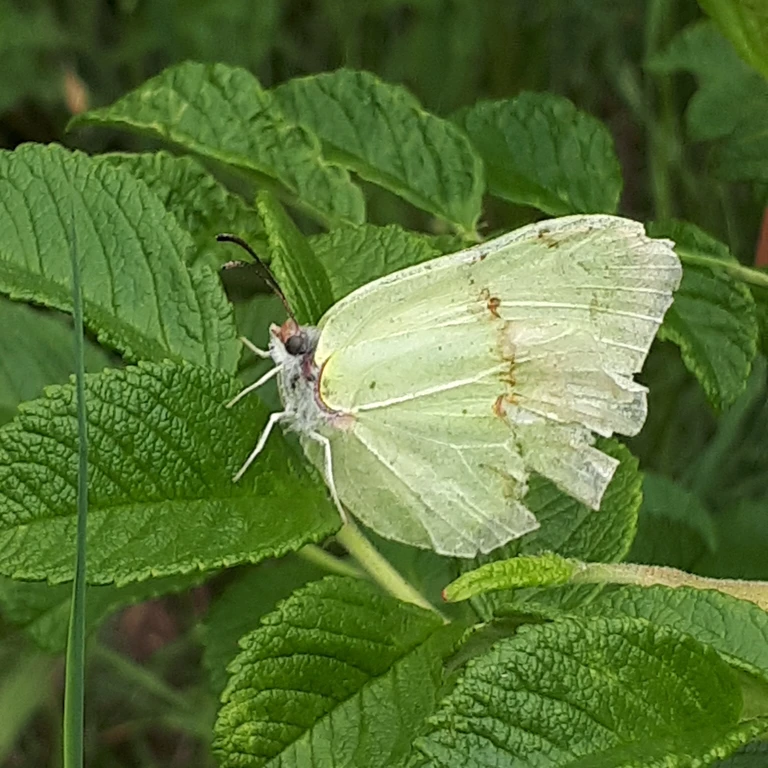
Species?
Gonepteryx rhamni
